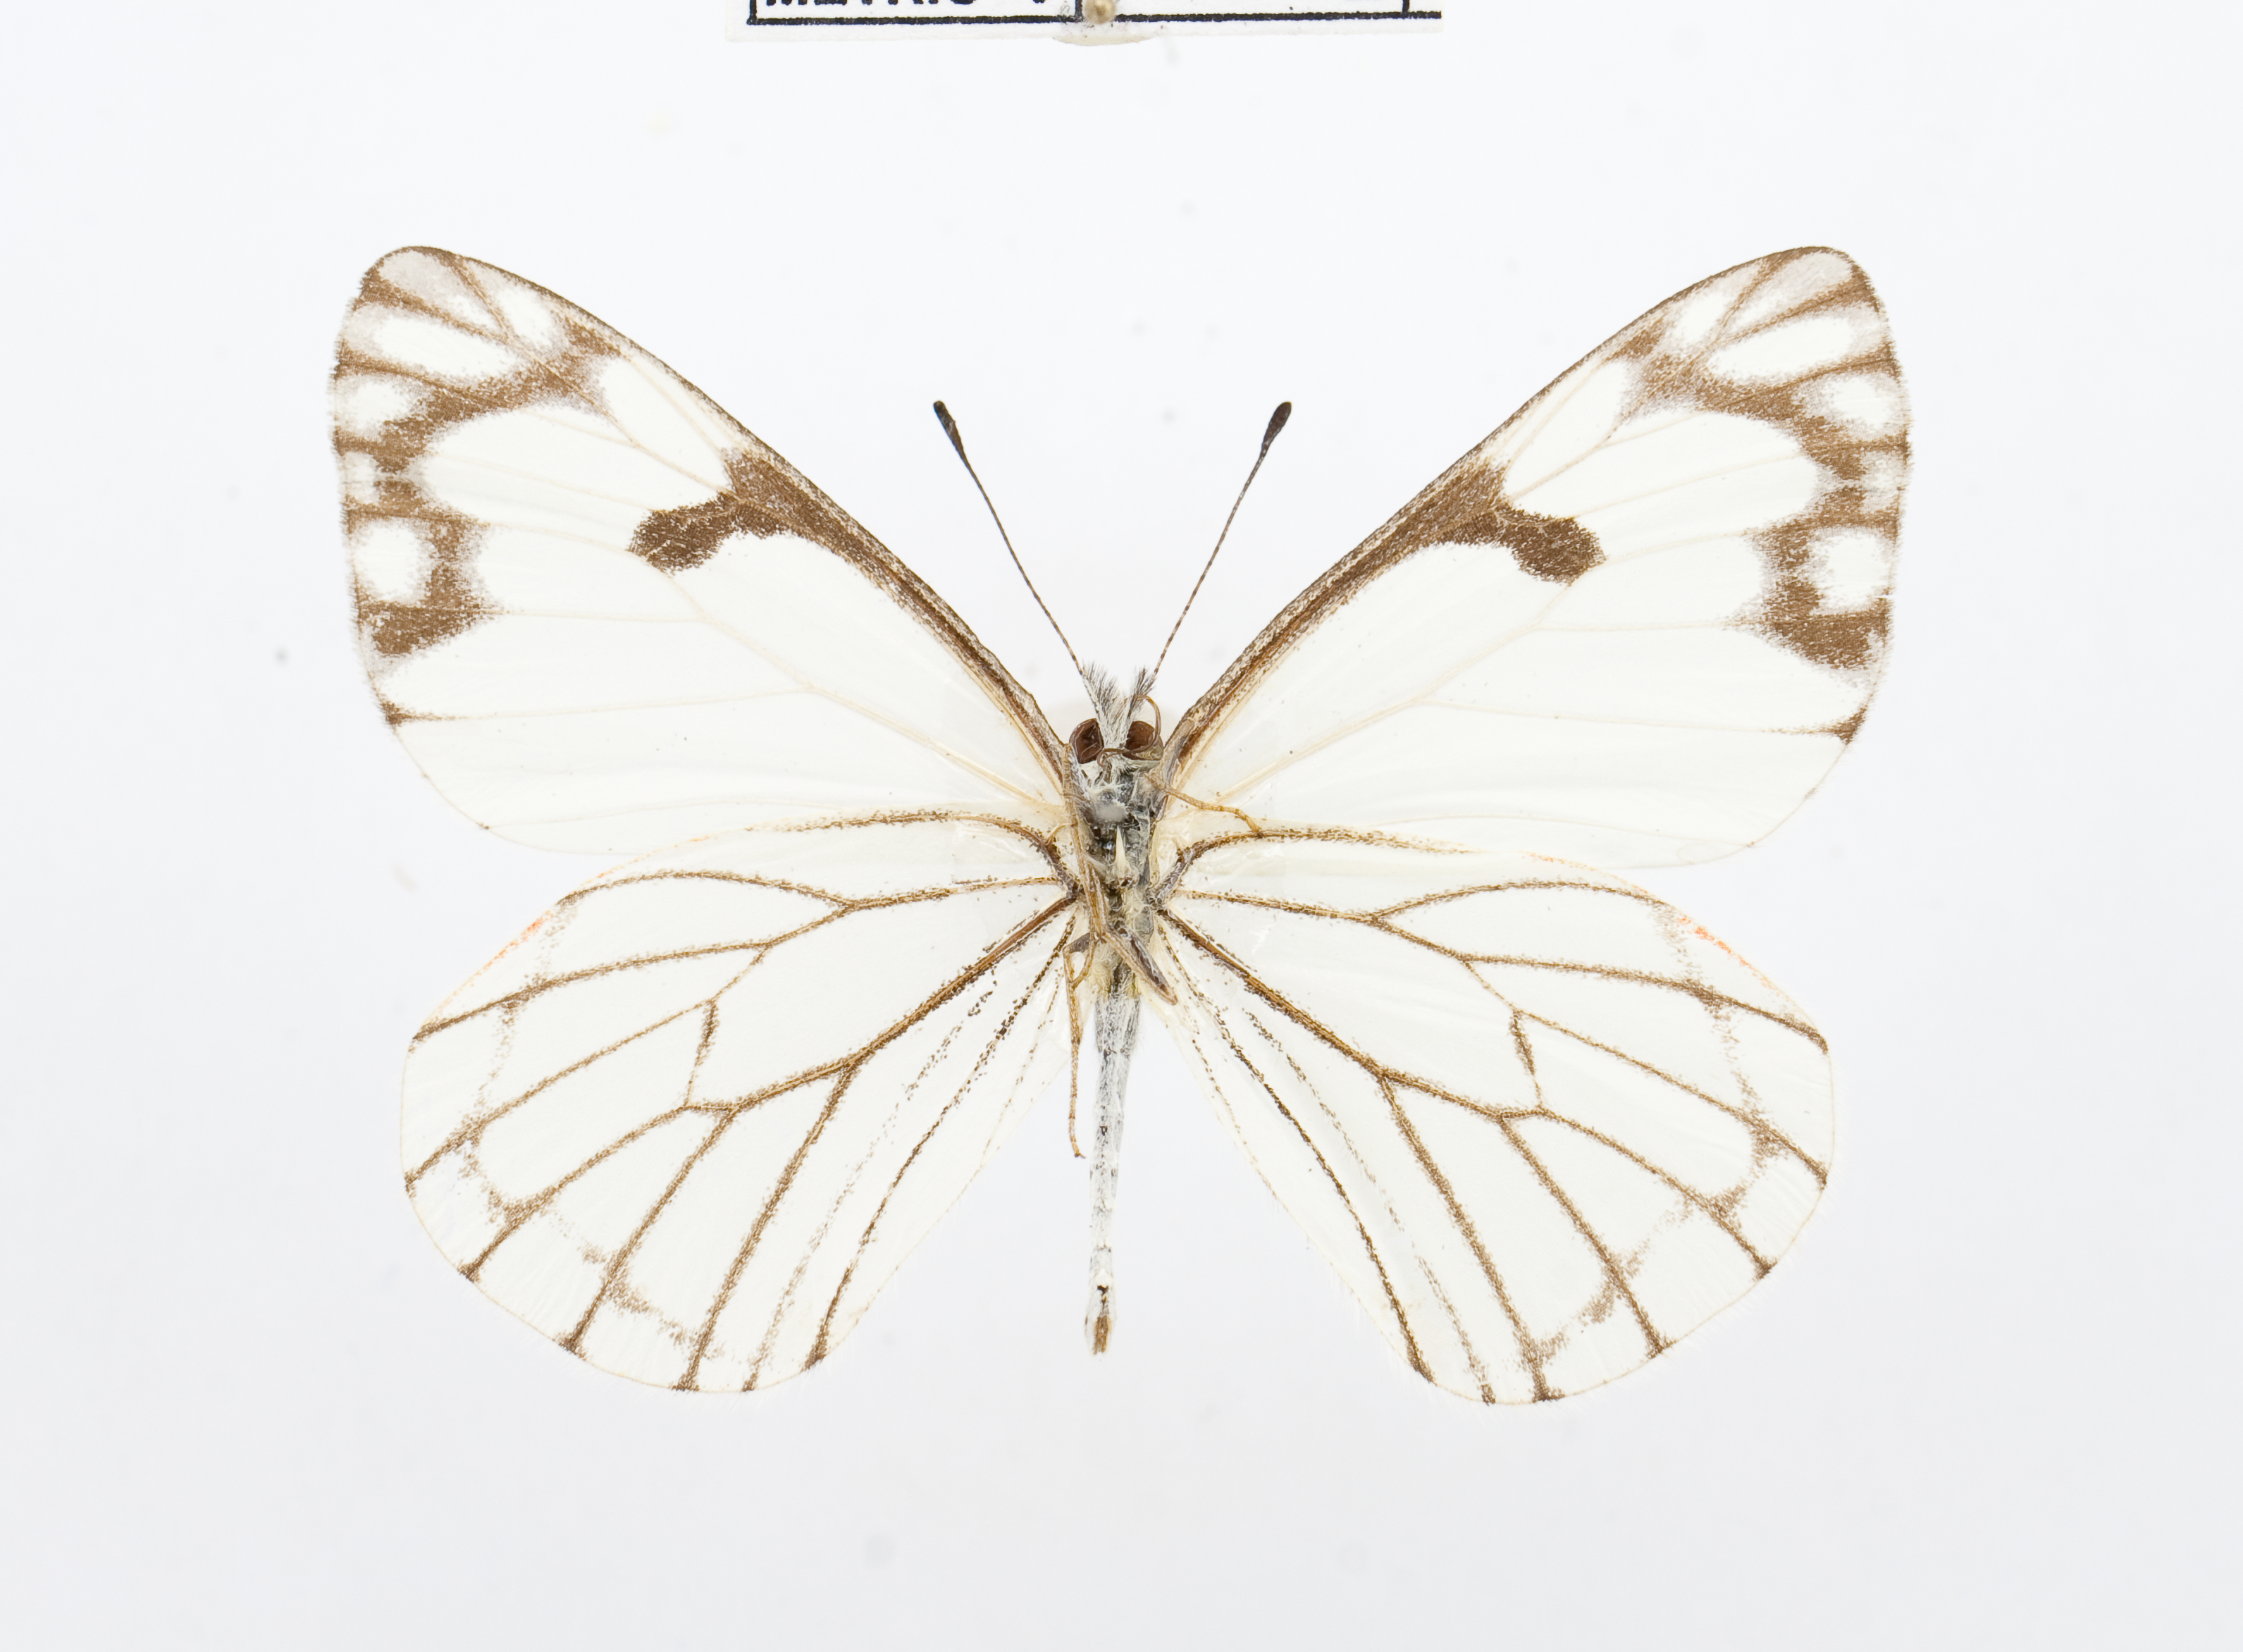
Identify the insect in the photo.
Neophasia menapia
